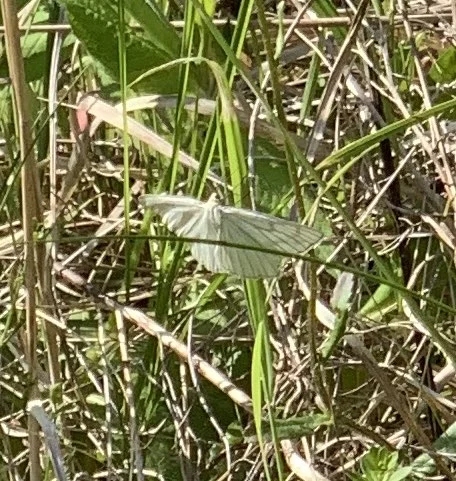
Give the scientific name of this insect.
Siona lineata
